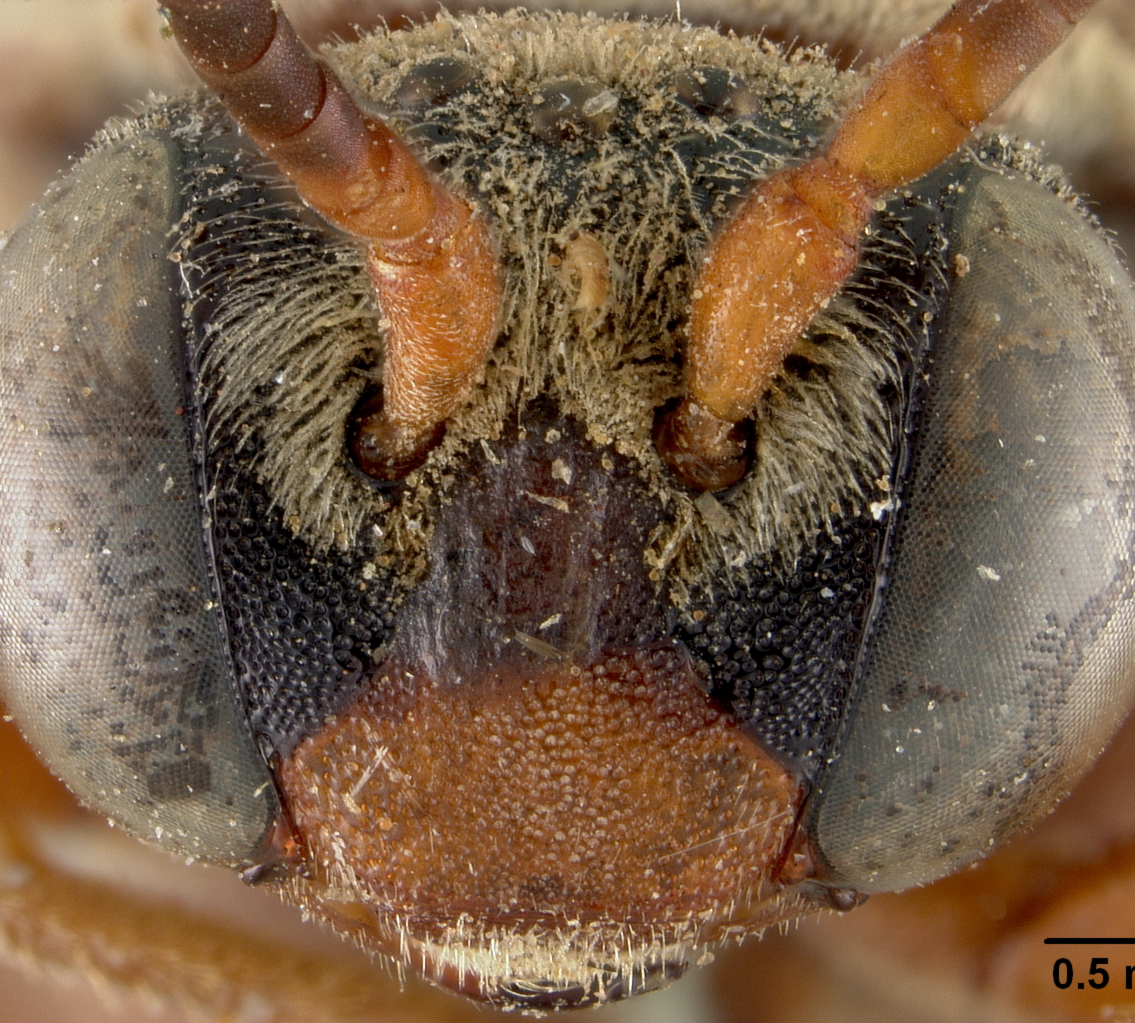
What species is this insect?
Triepeolus pimarum
